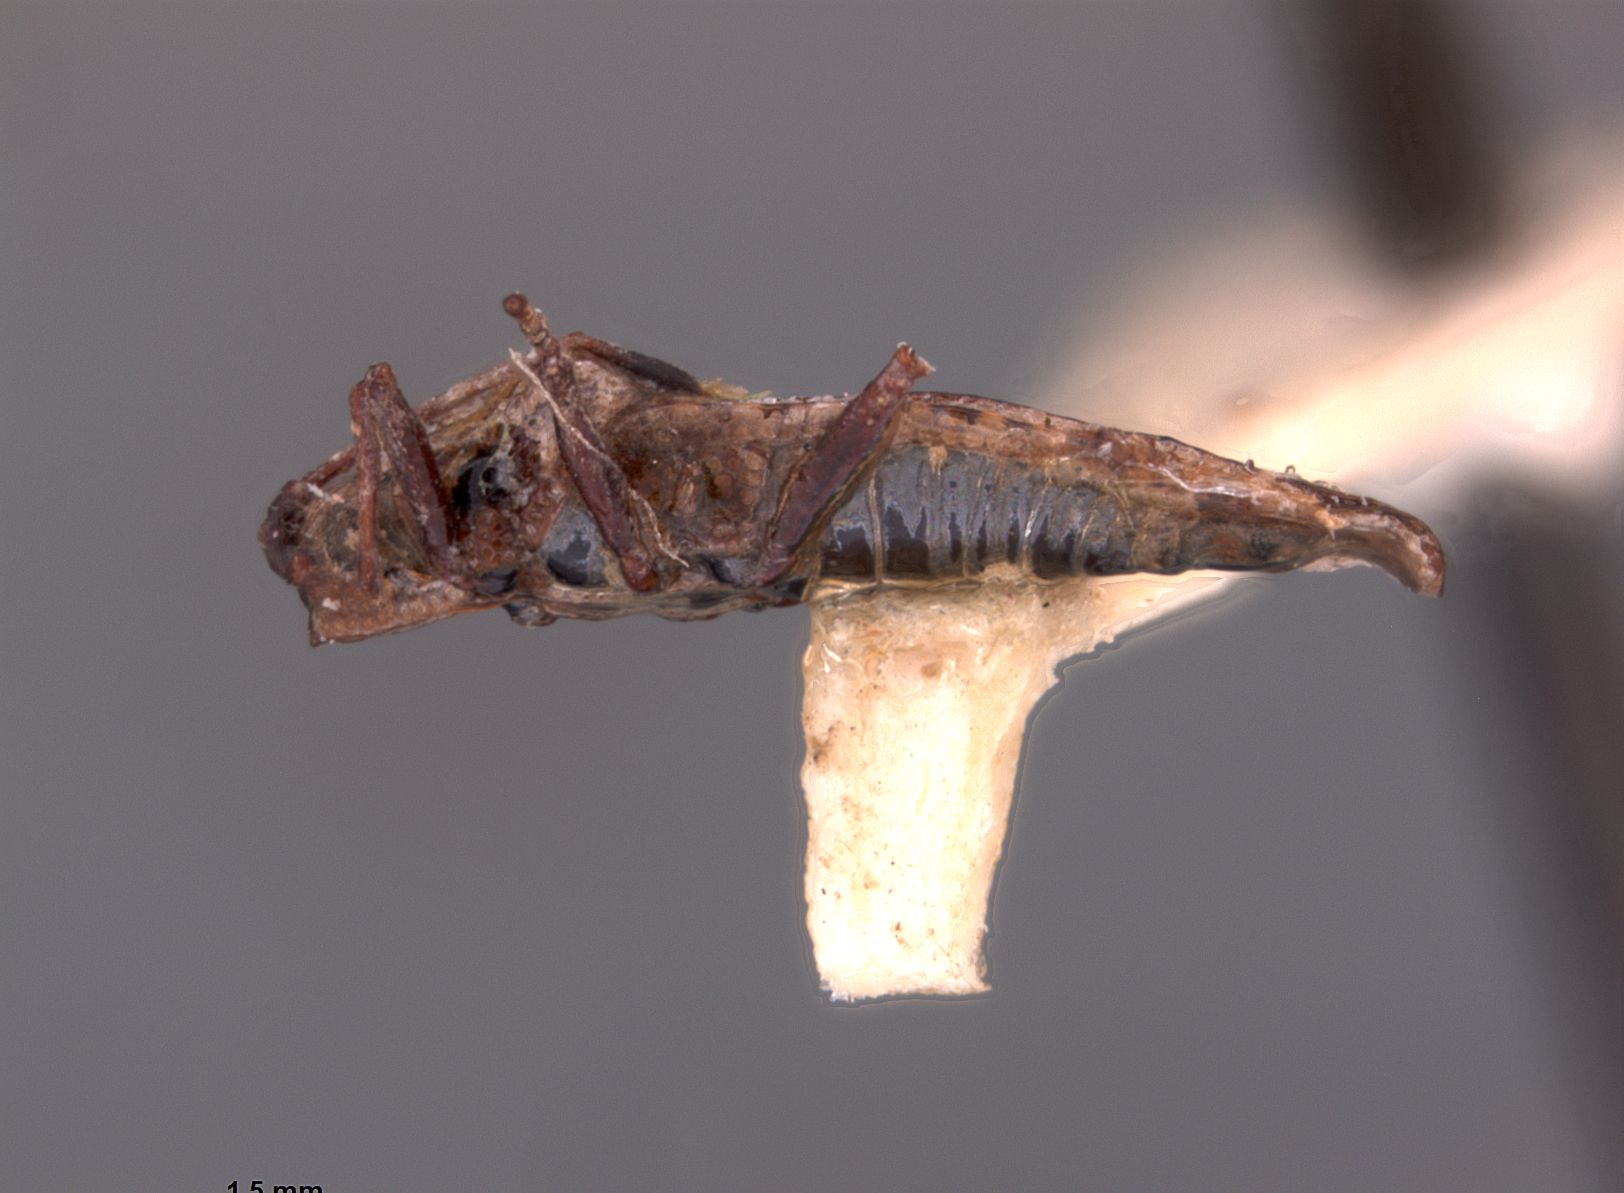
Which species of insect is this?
Cysteochila ablusa
